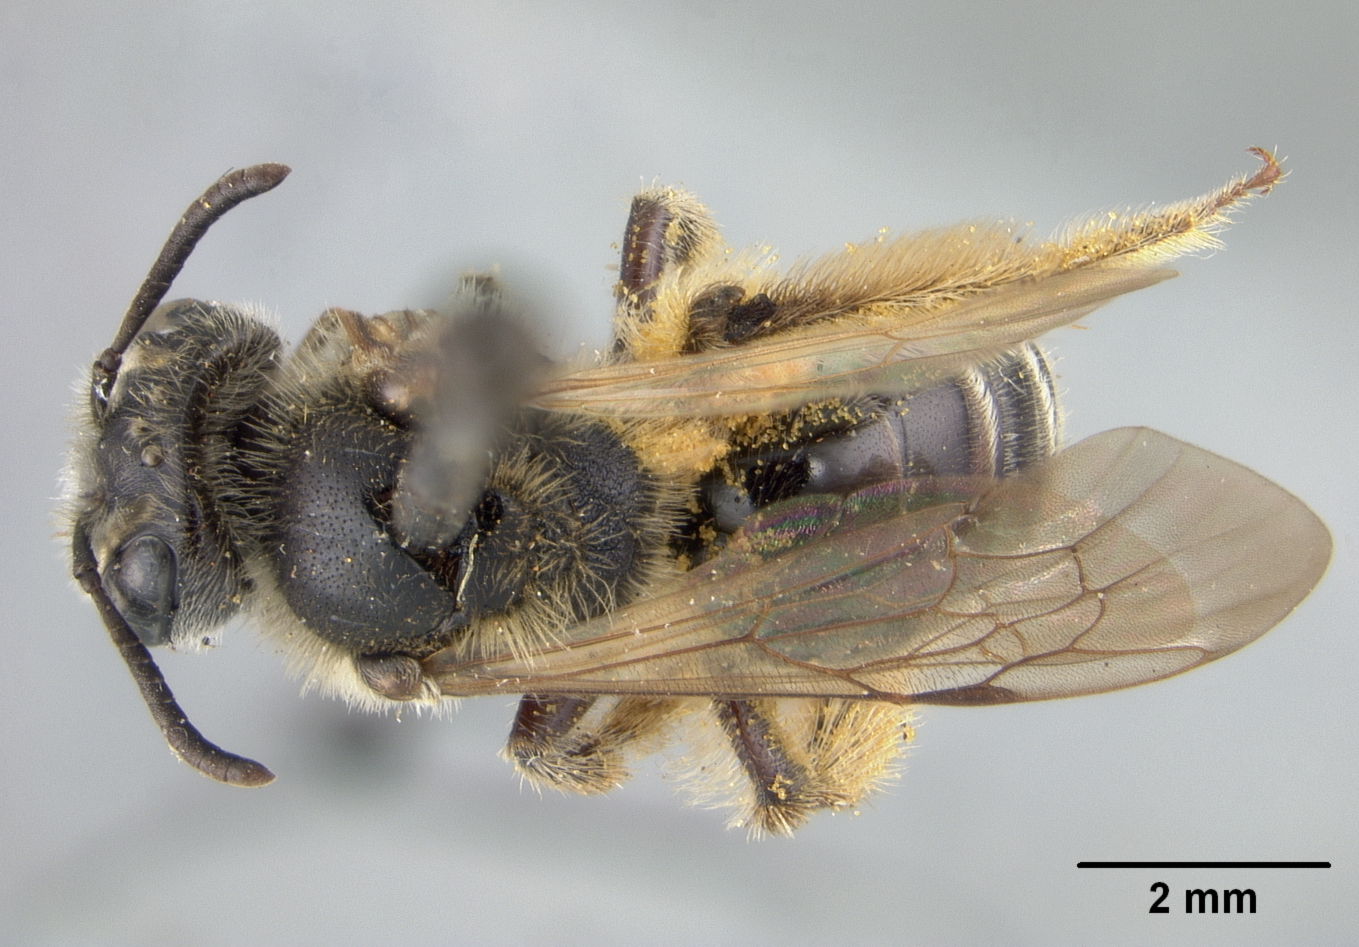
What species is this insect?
Andrena monroensis
